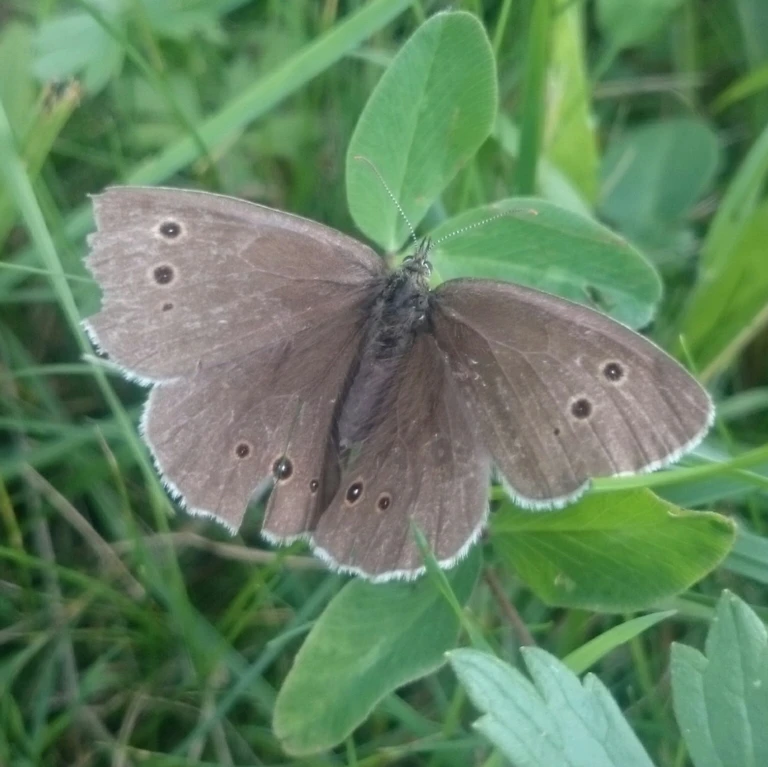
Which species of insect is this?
Aphantopus hyperantus
